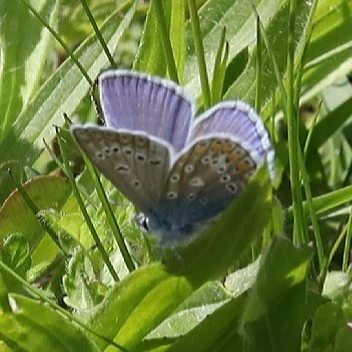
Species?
Polyommatus icarus
